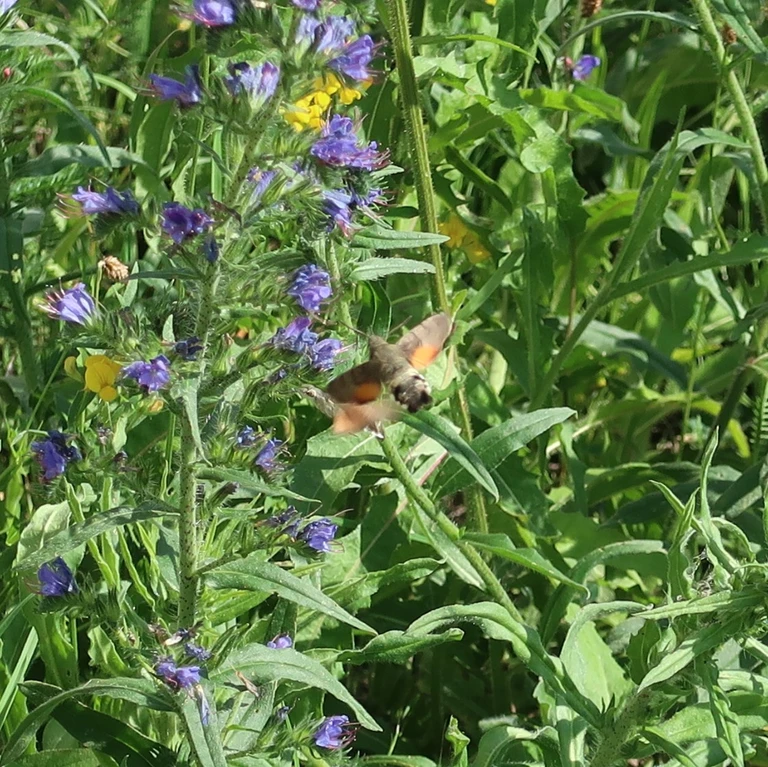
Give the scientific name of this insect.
Macroglossum stellatarum
